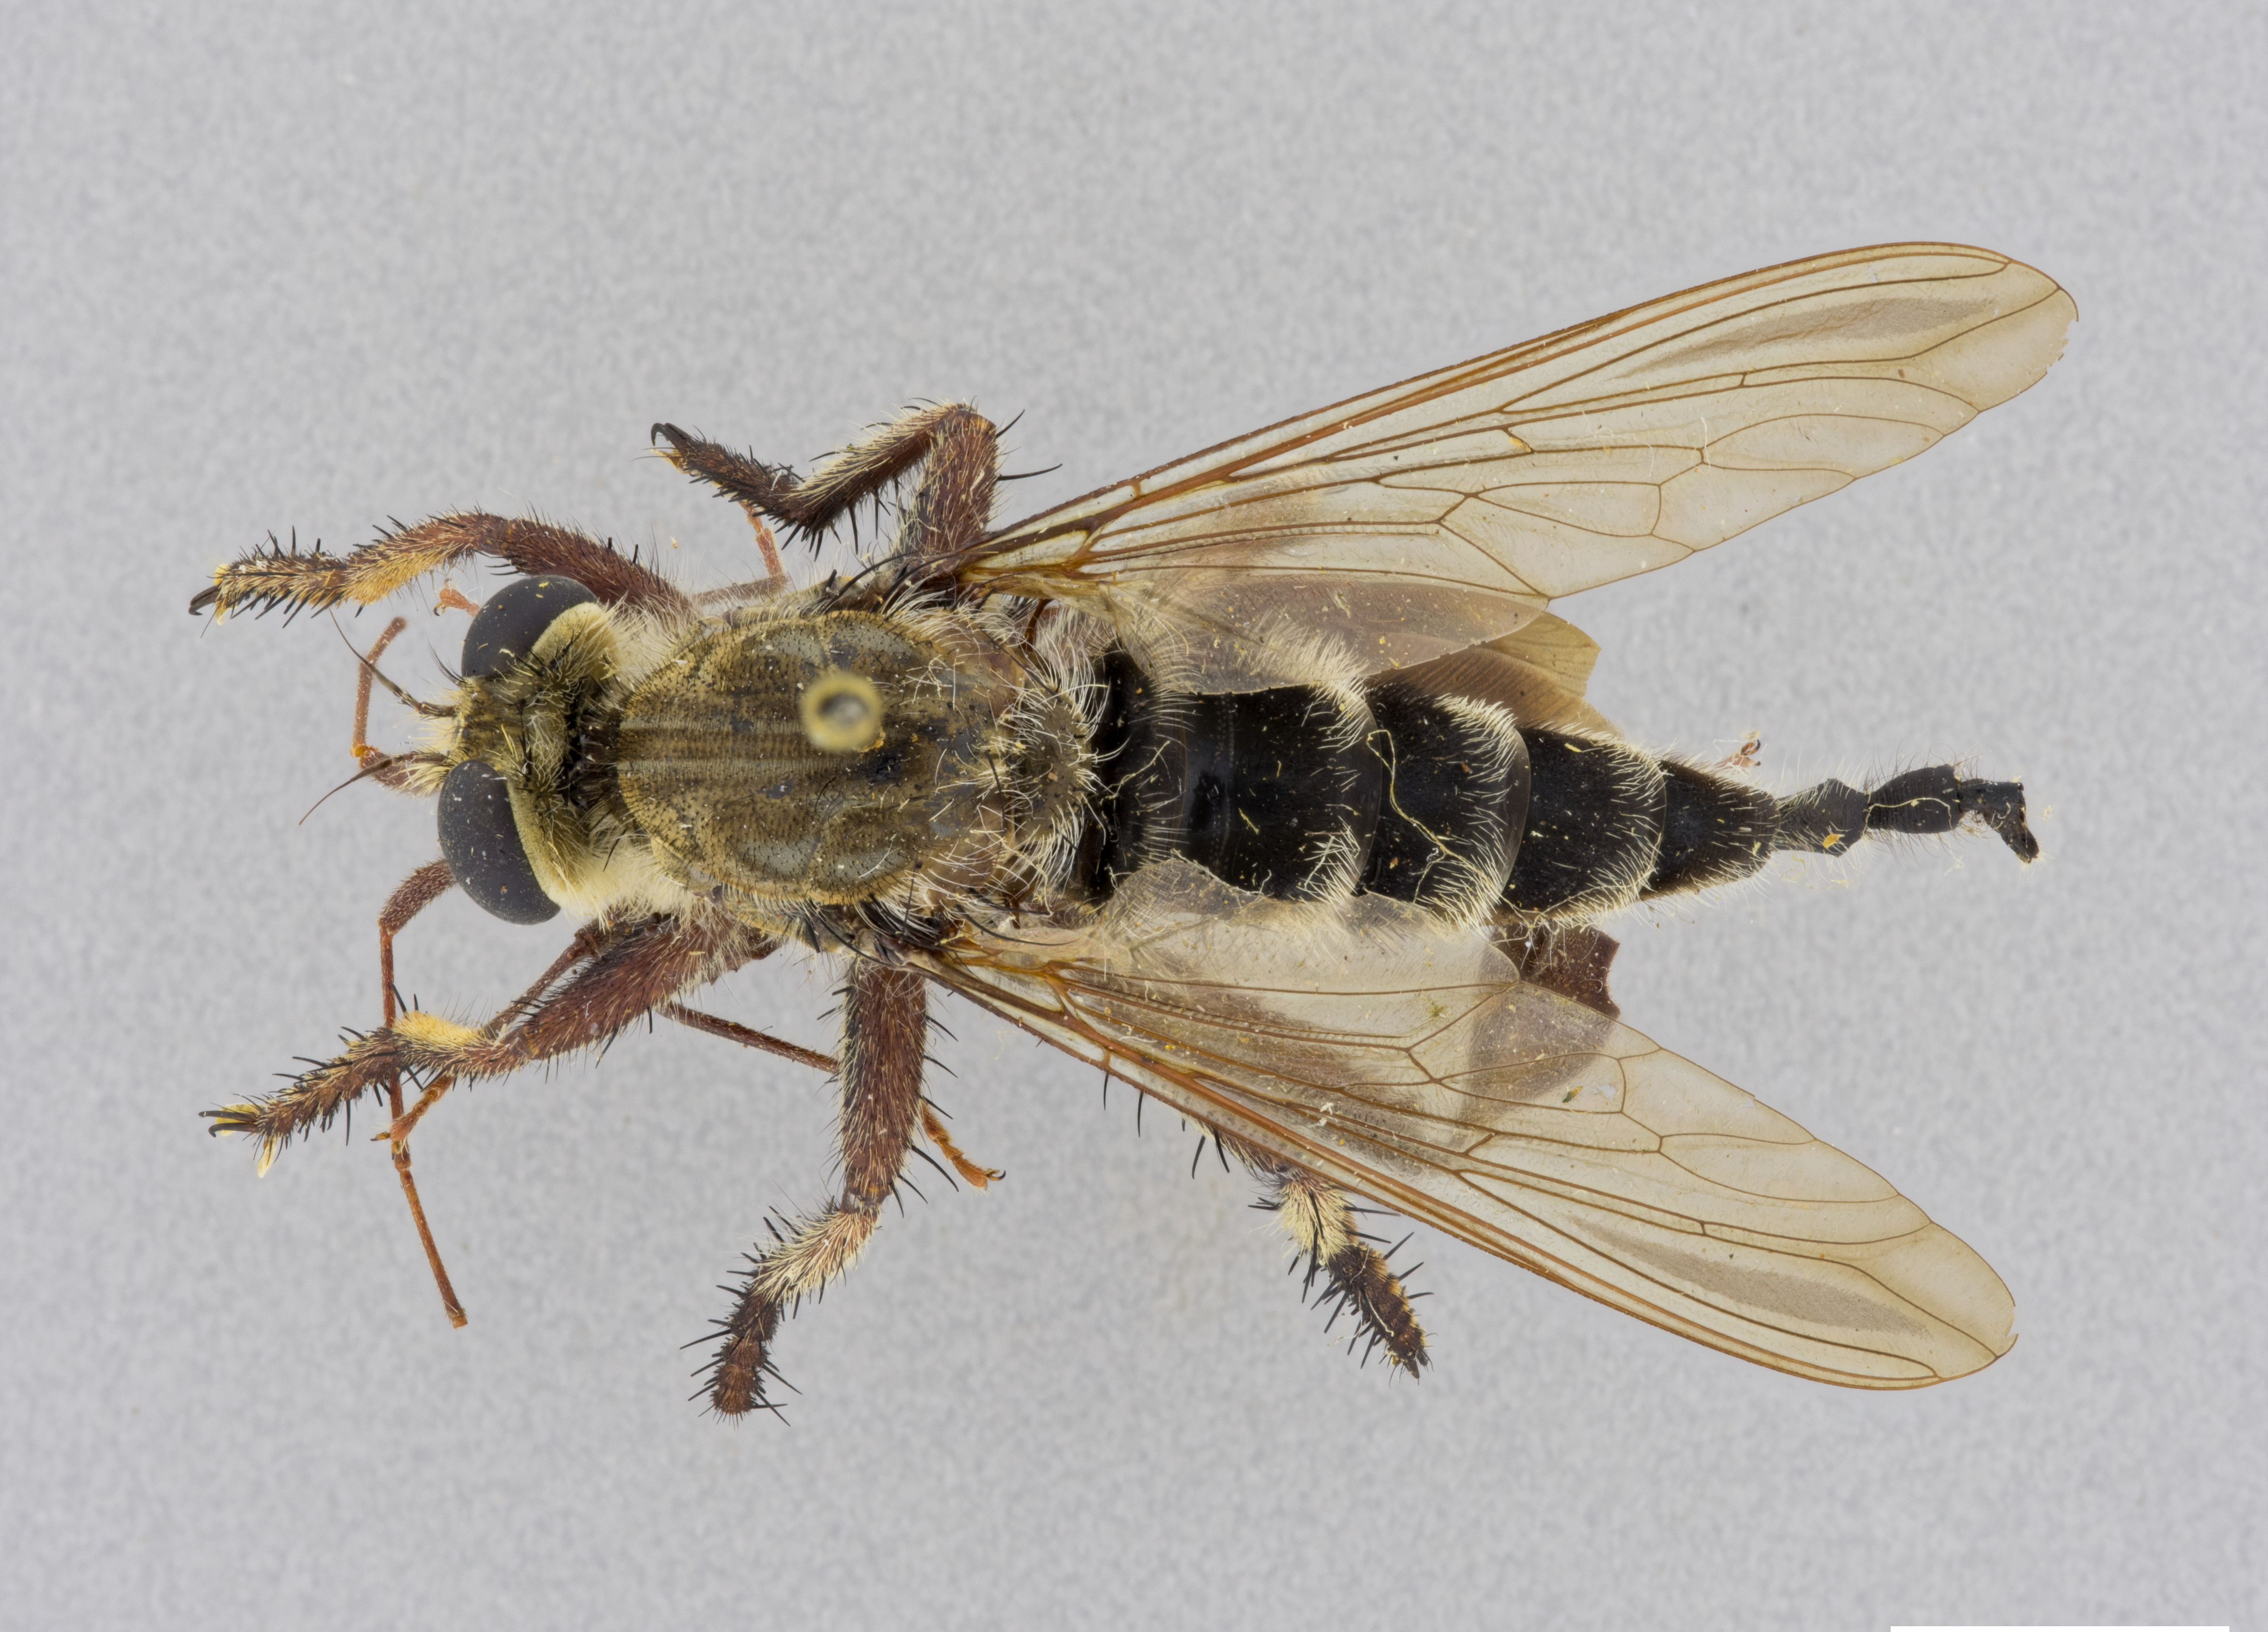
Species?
Promachus bastardii
